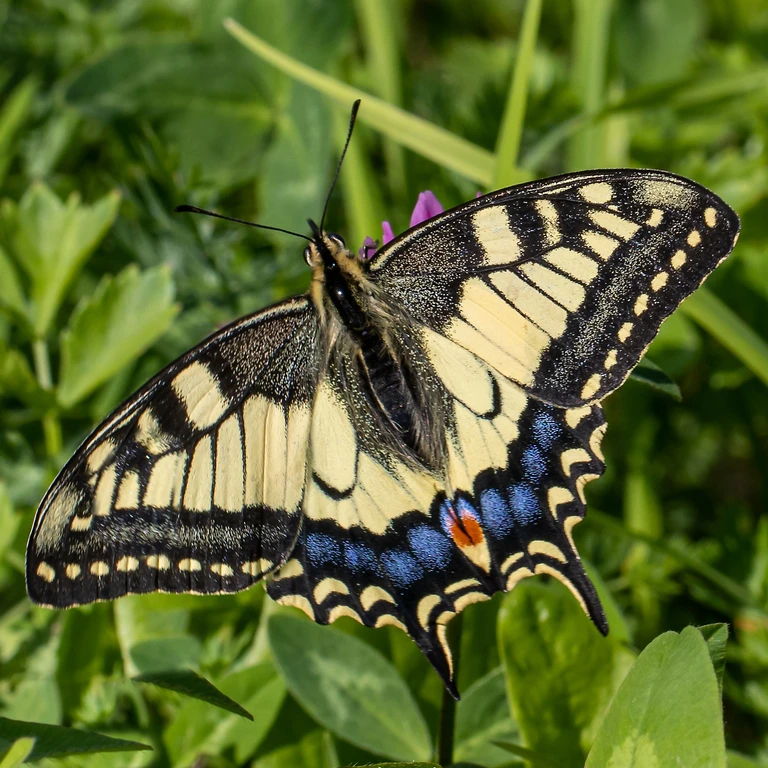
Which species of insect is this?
Papilio machaon
